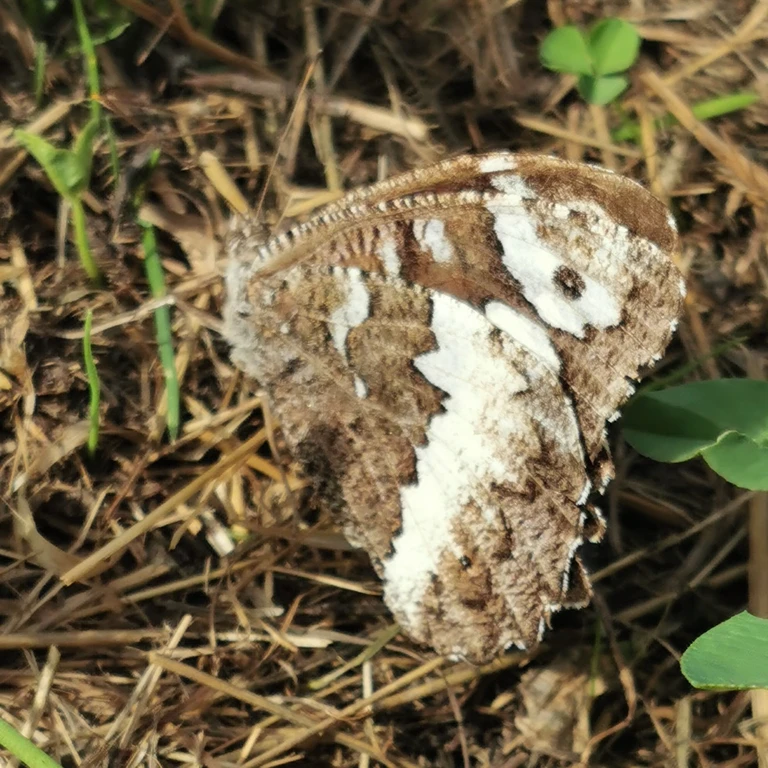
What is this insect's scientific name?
Brintesia circe
